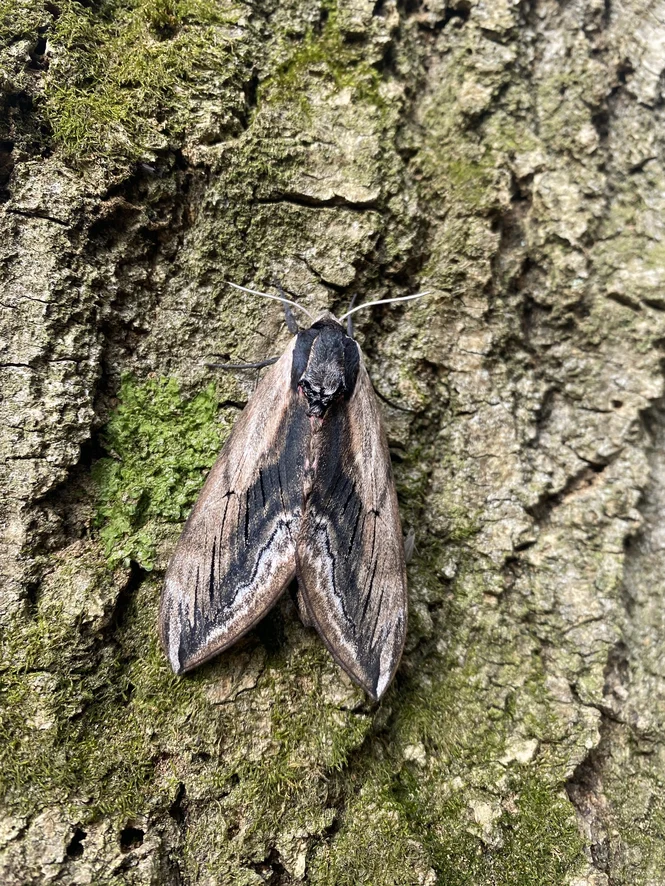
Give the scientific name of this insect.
Sphinx ligustri
